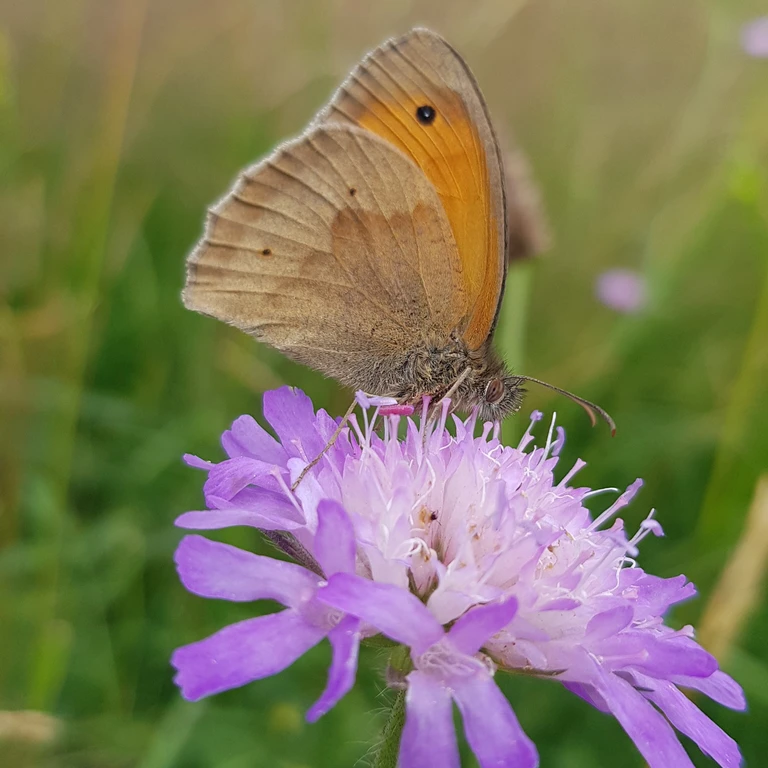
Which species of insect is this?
Maniola jurtina
